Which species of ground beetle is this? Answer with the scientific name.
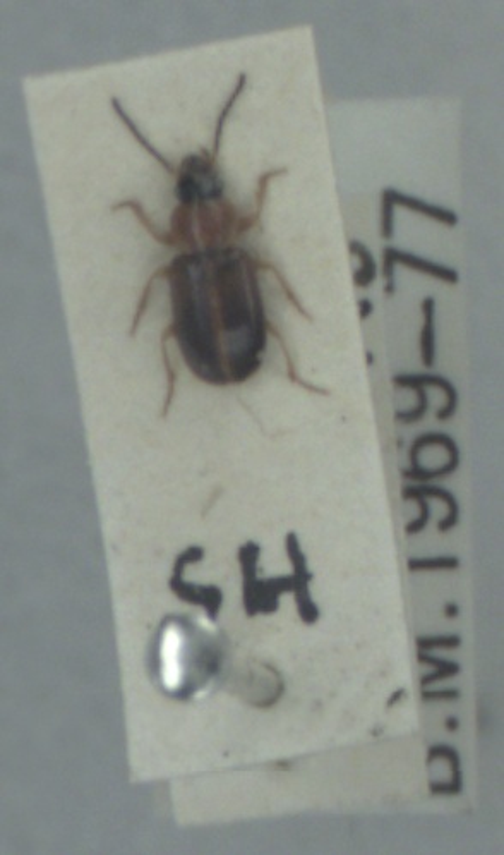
Acupalpus flavicollis
